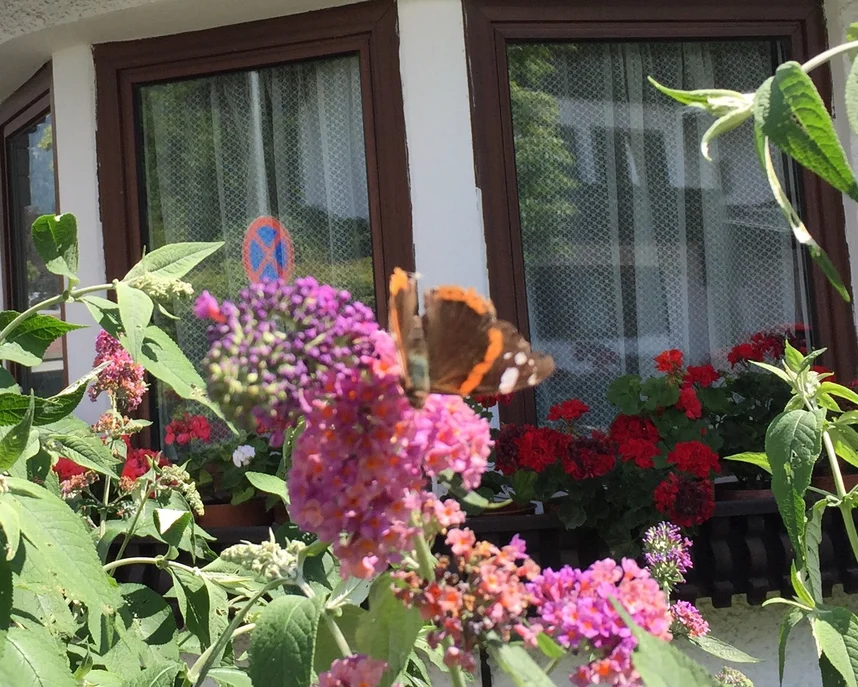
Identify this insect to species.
Vanessa atalanta
